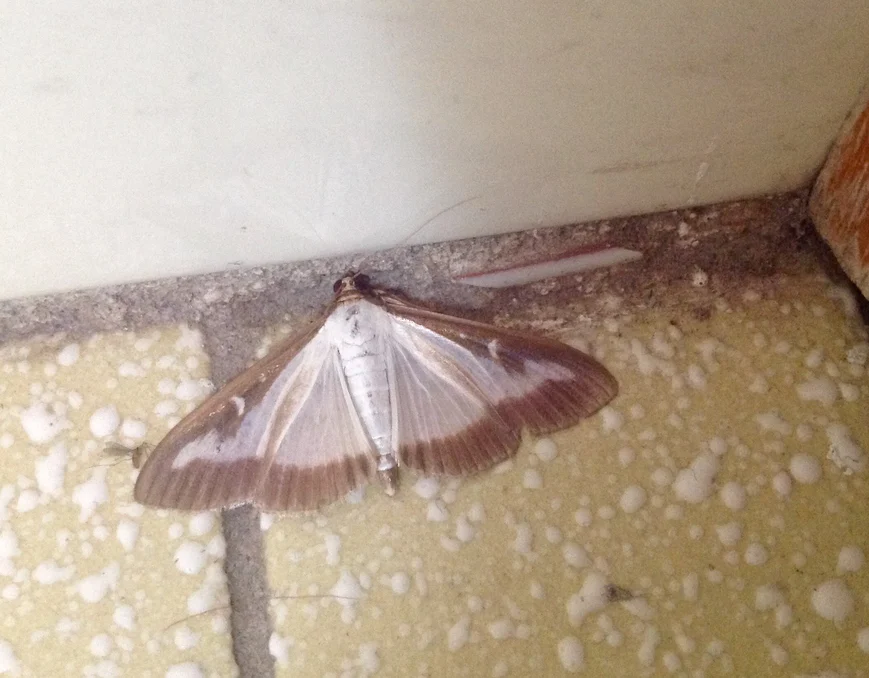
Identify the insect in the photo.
Cydalima perspectalis
